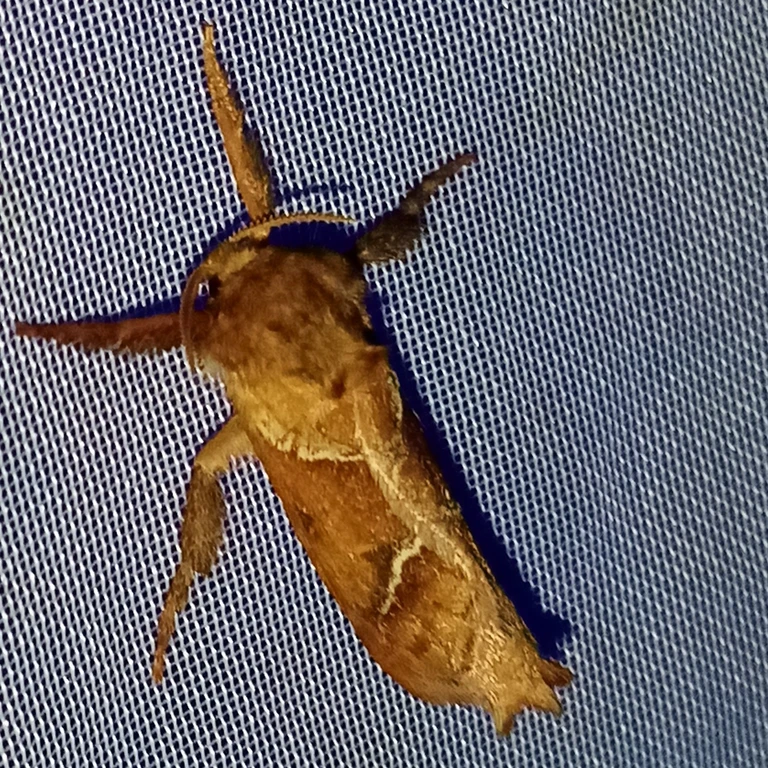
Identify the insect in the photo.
Triodia sylvina
